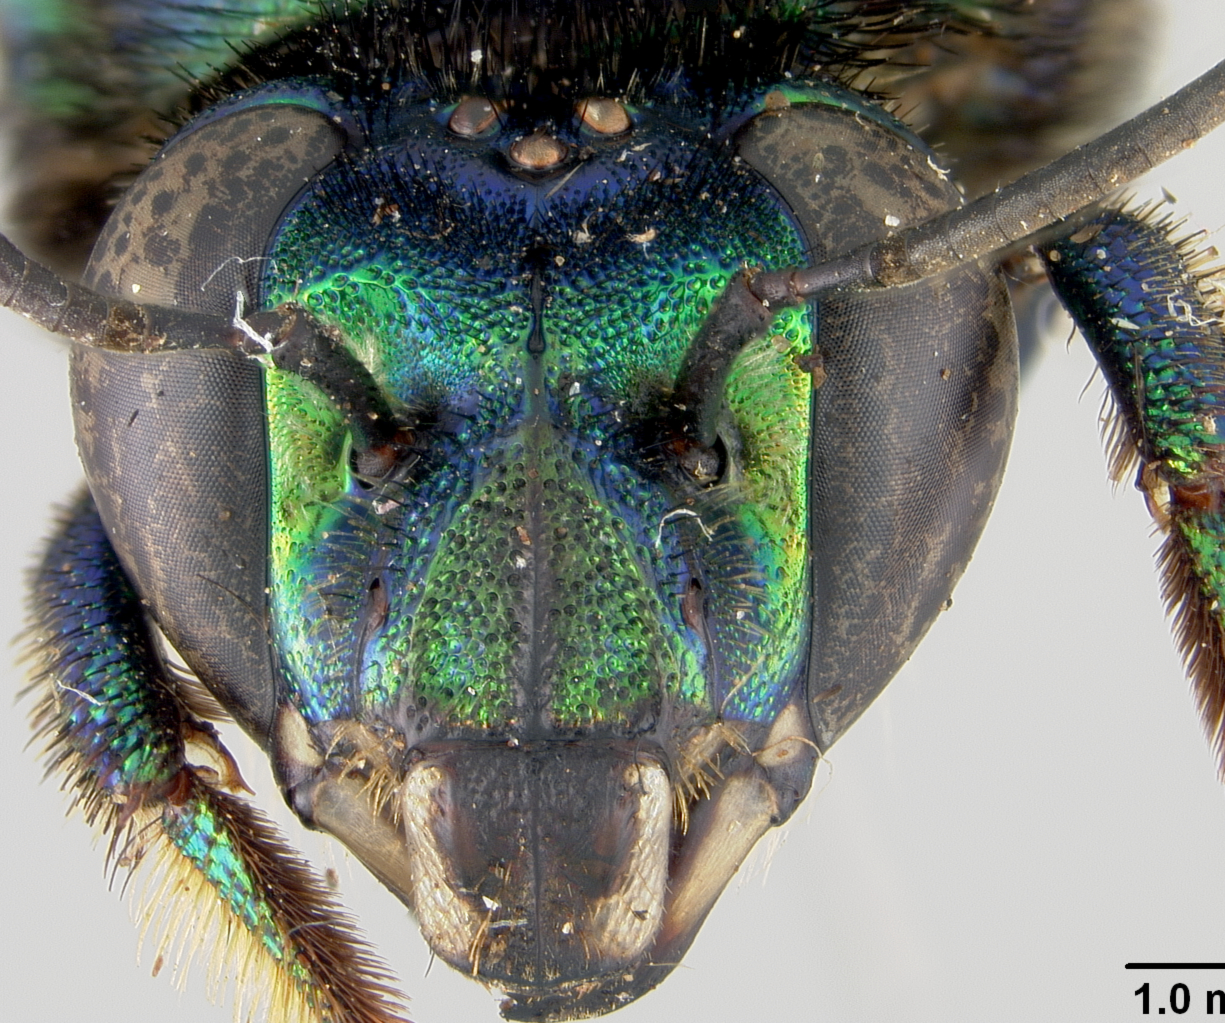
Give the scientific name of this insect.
Euglossa lugubris
